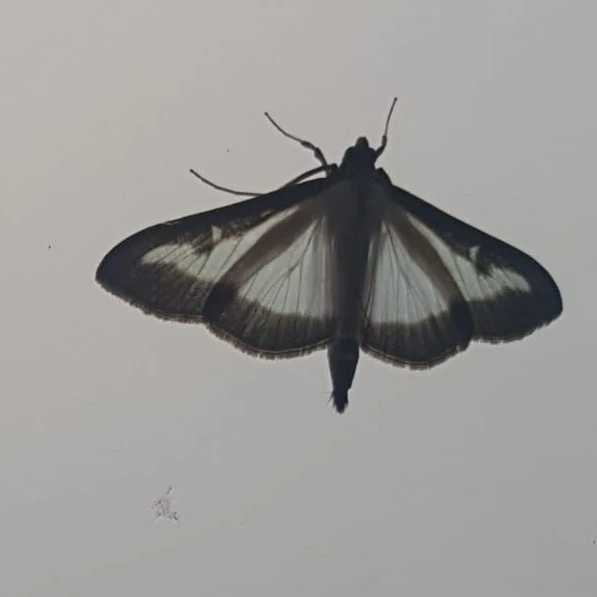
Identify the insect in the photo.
Cydalima perspectalis
